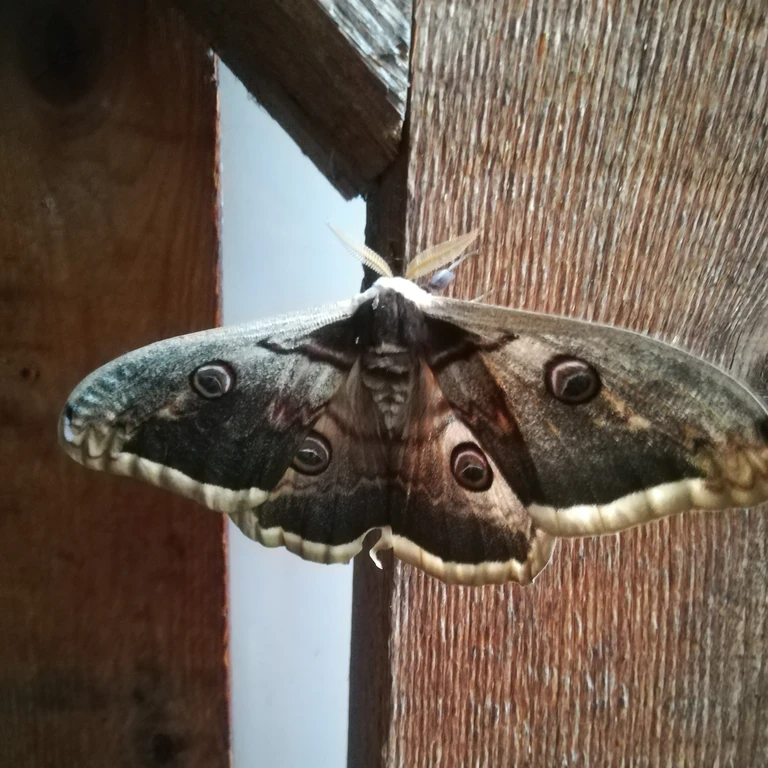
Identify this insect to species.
Saturnia pyri
